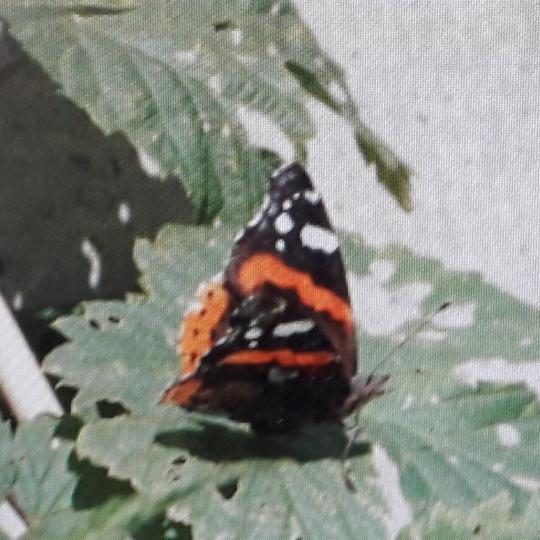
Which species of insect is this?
Vanessa atalanta
